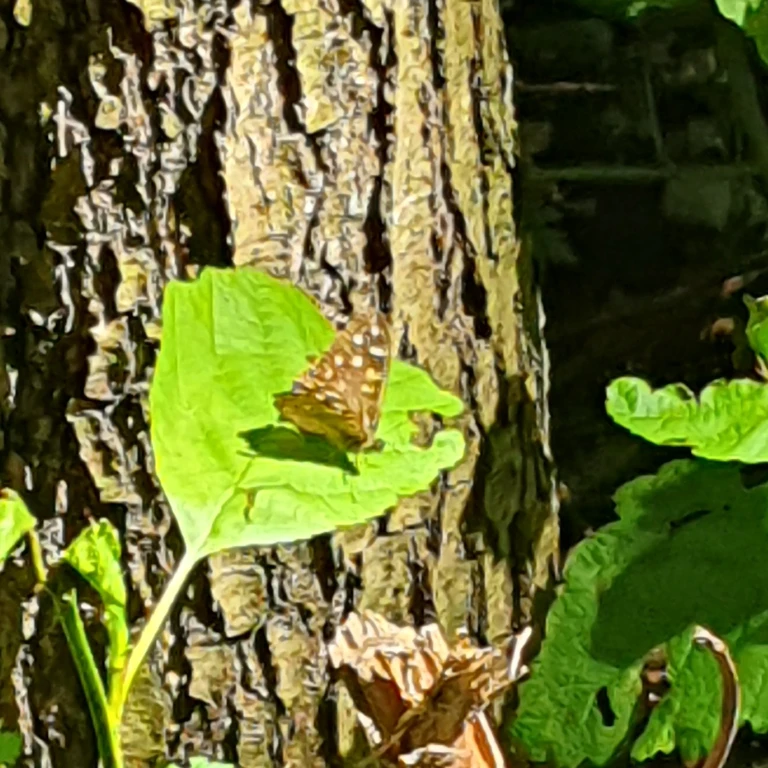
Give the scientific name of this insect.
Pararge aegeria
